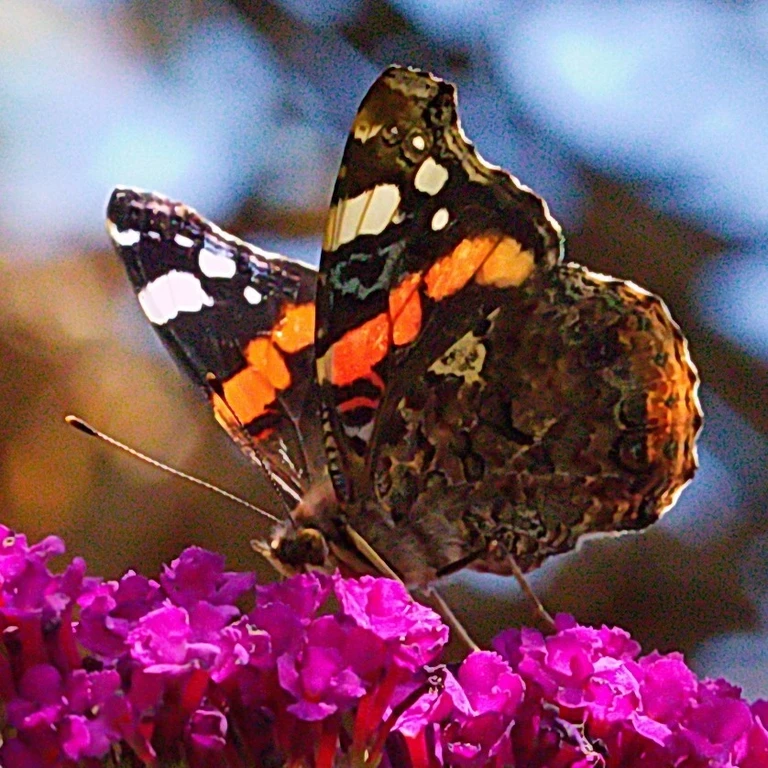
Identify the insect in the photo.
Vanessa atalanta
